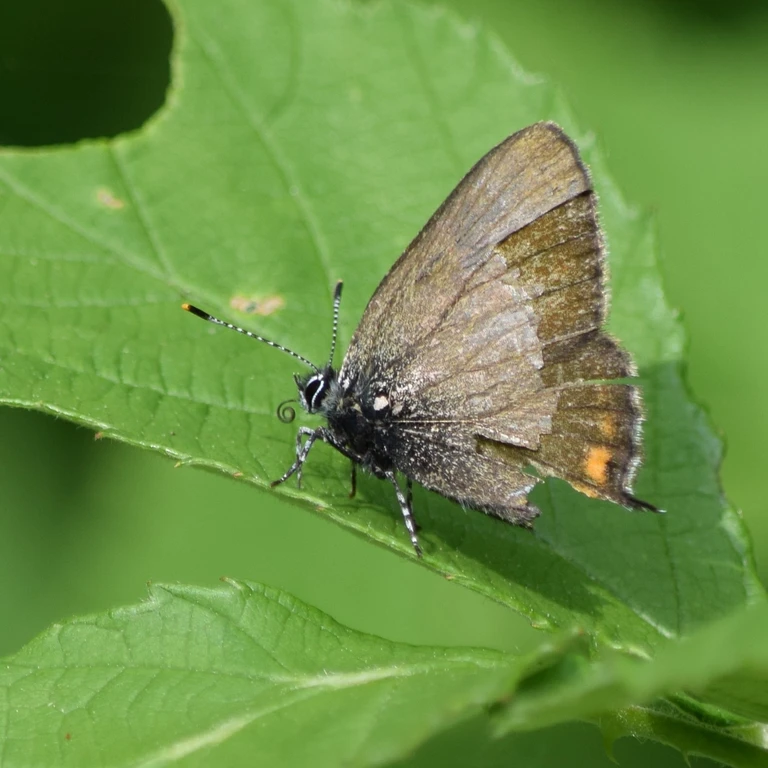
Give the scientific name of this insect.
Satyrium pruni (also Fixsenia pruni)
